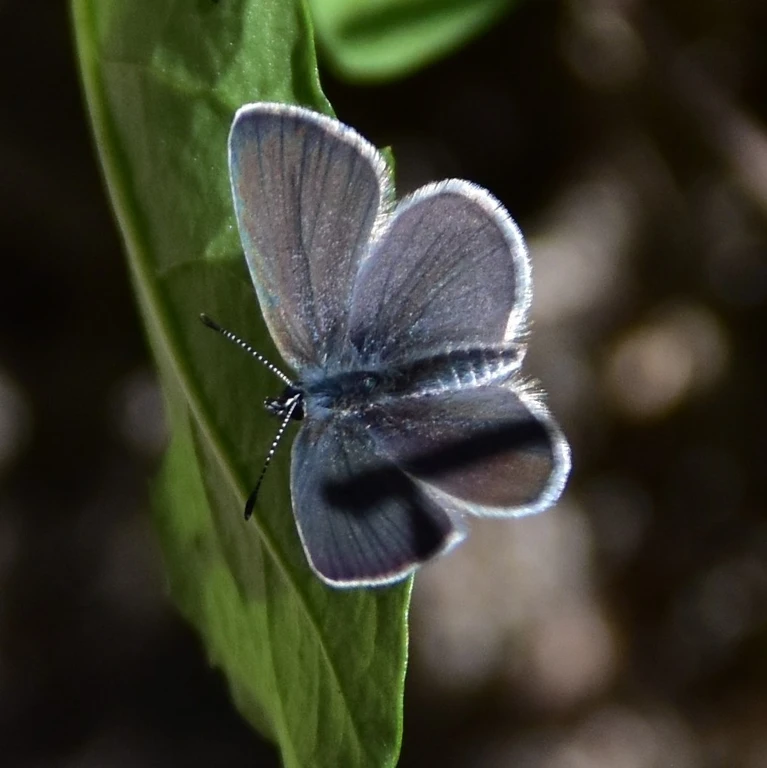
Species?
Cupido minimus
